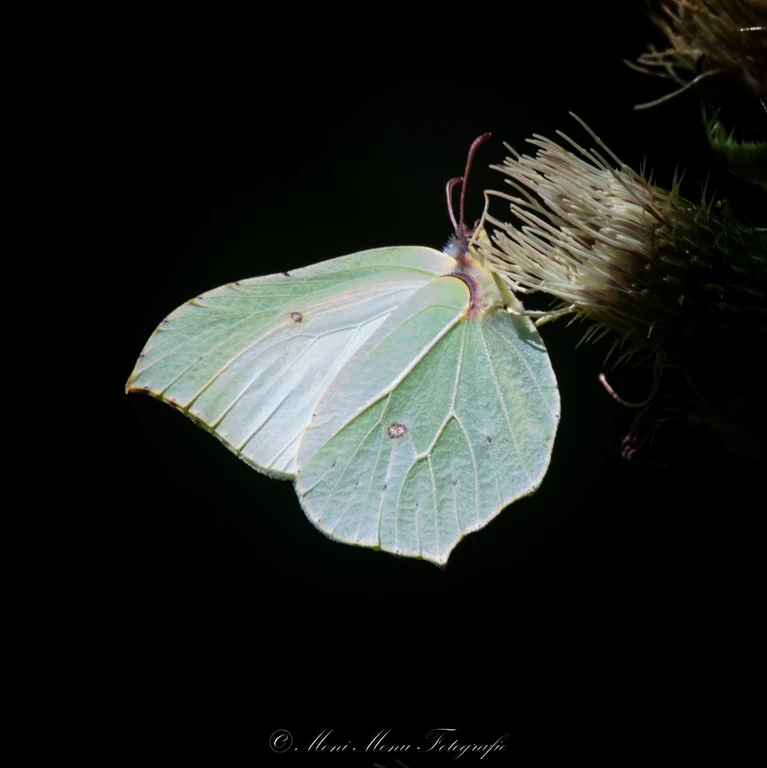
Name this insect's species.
Gonepteryx rhamni
